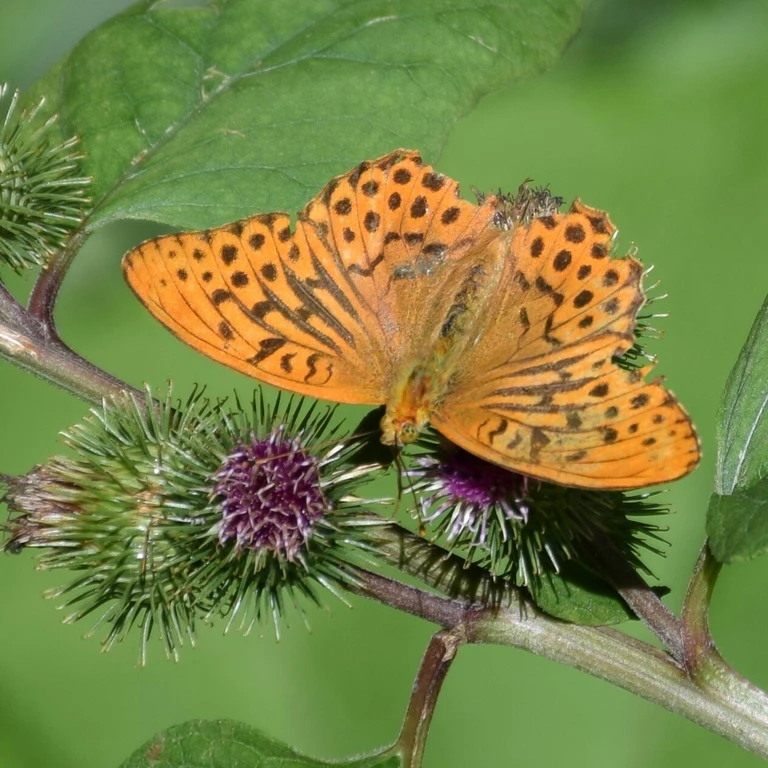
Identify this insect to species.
Argynnis paphia
